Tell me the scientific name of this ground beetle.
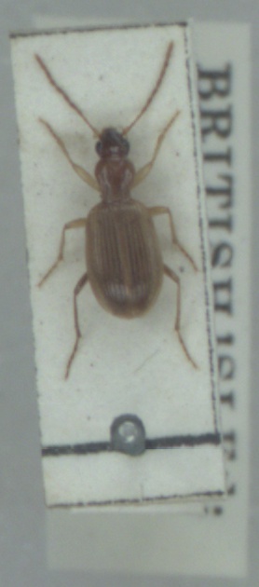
Oxypselaphus obscurus
